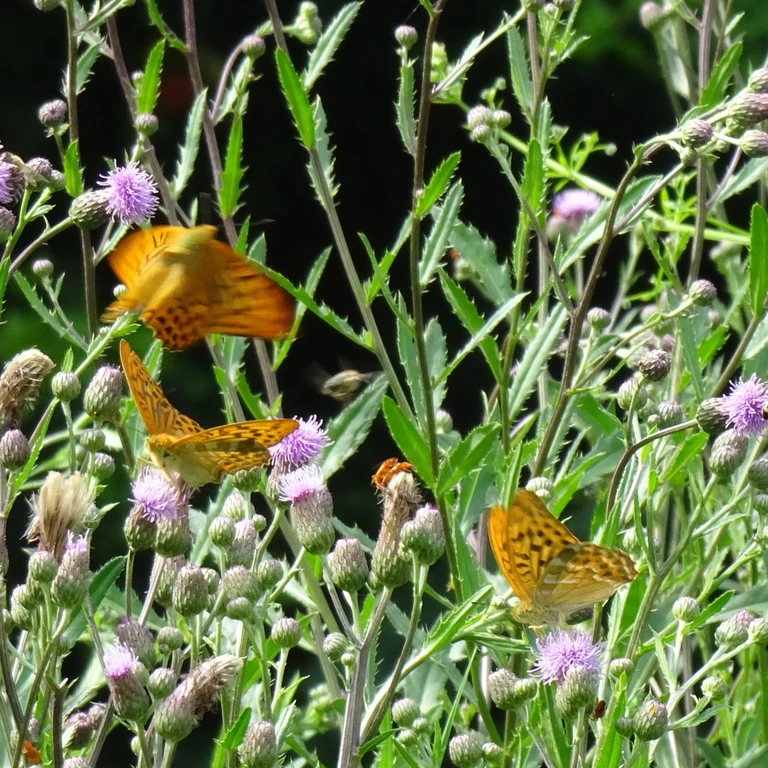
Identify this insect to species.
Argynnis paphia
